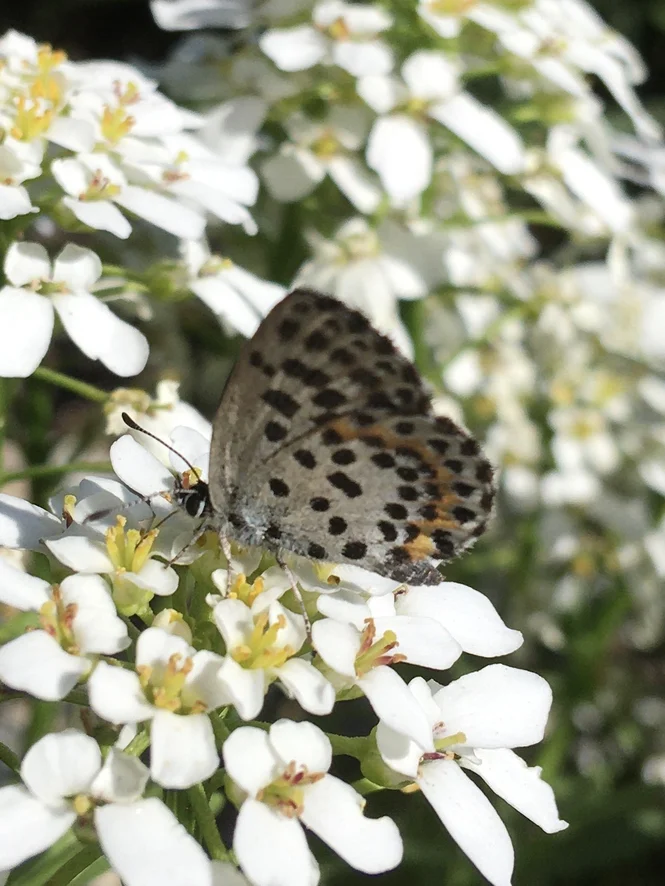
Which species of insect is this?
Scolitantides orion
